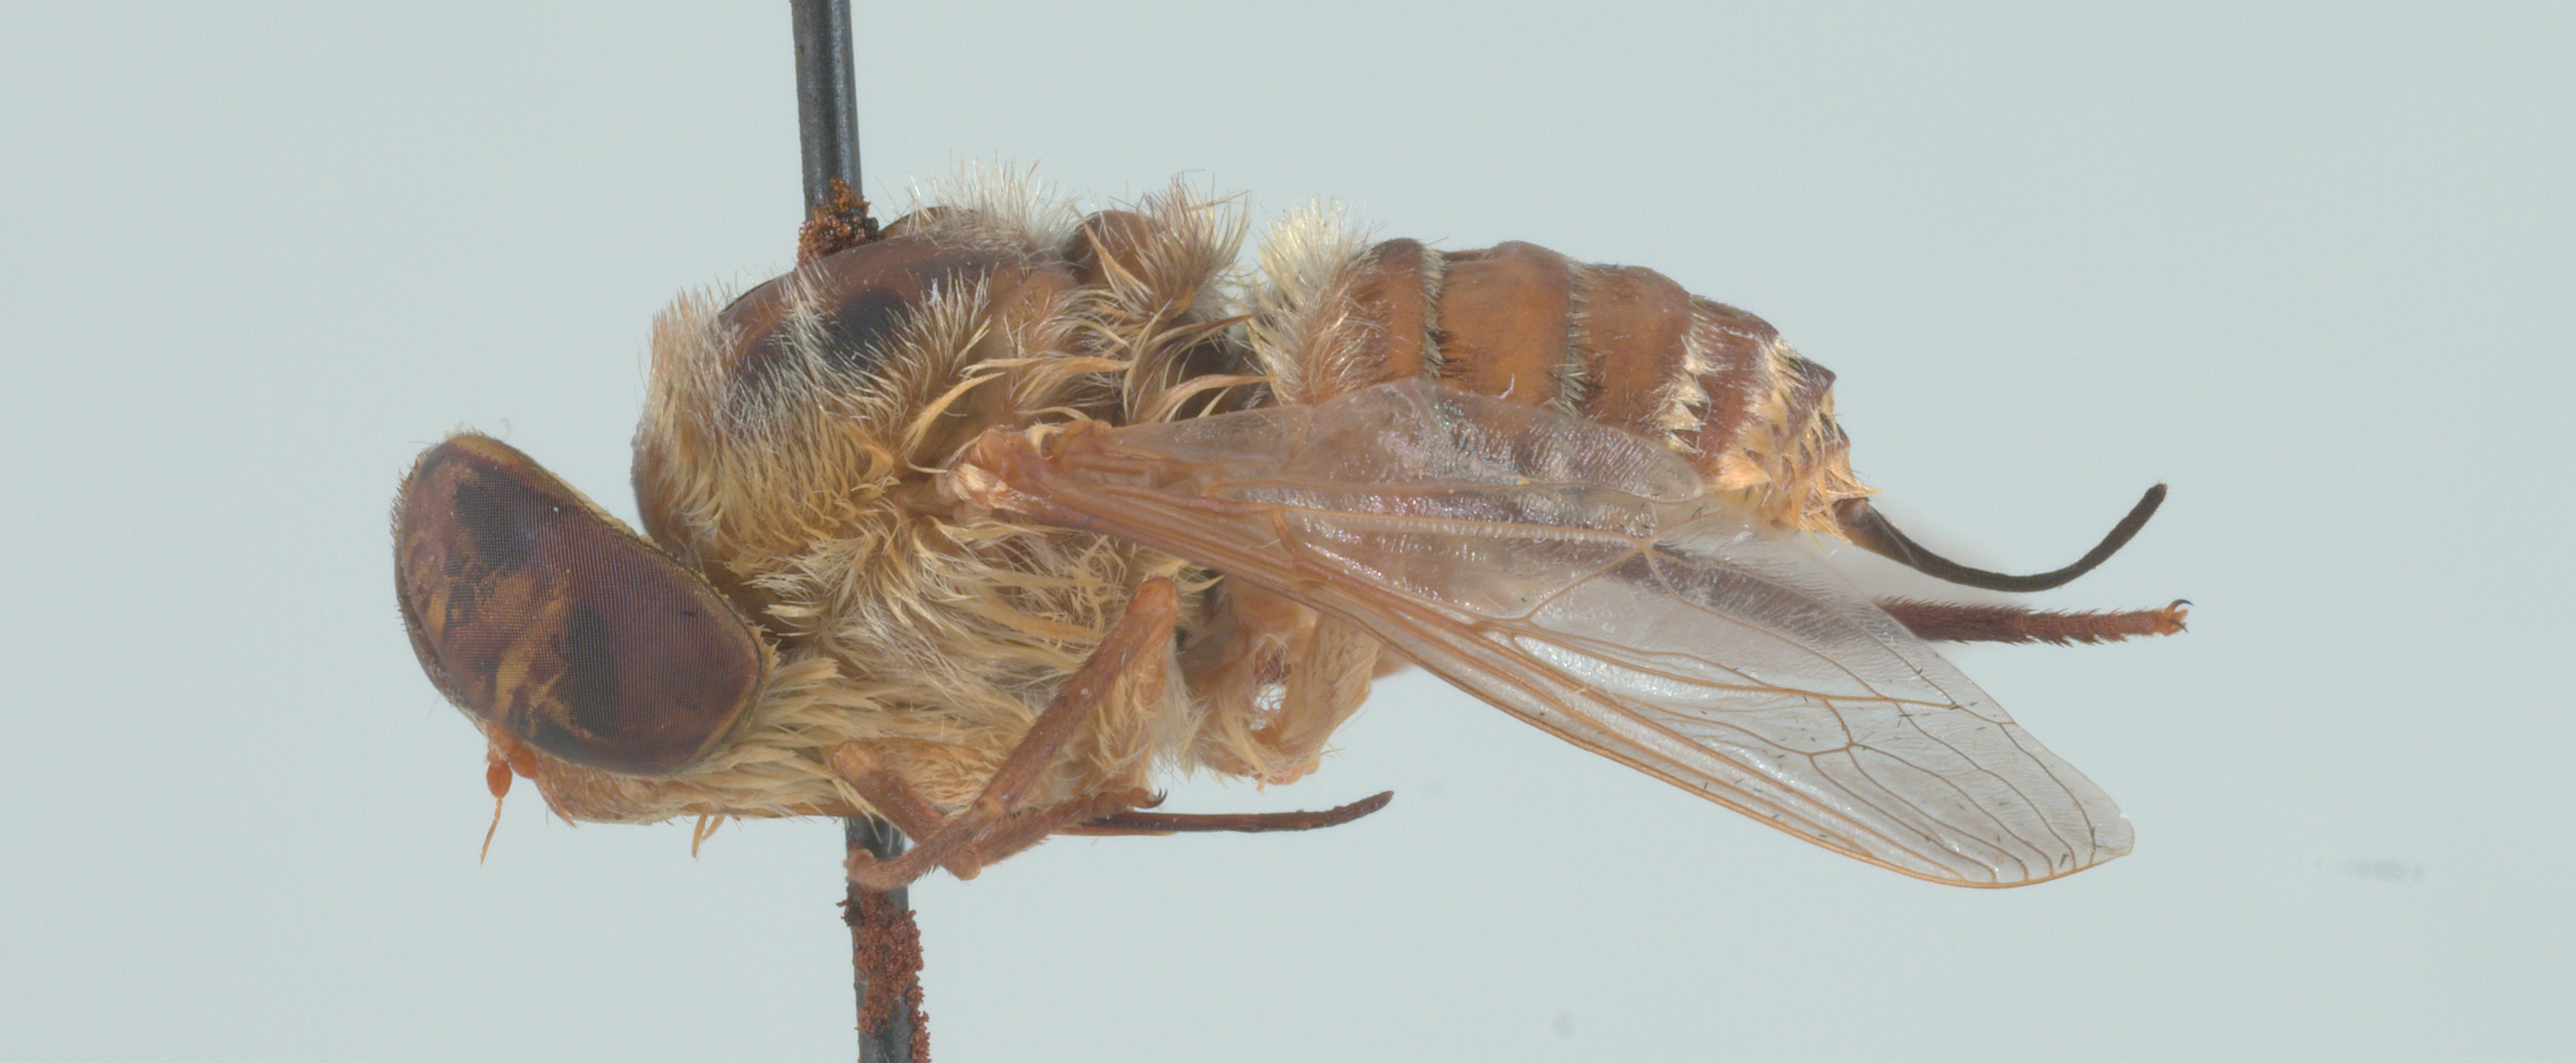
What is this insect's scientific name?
Neorhynchocephalus volaticus
